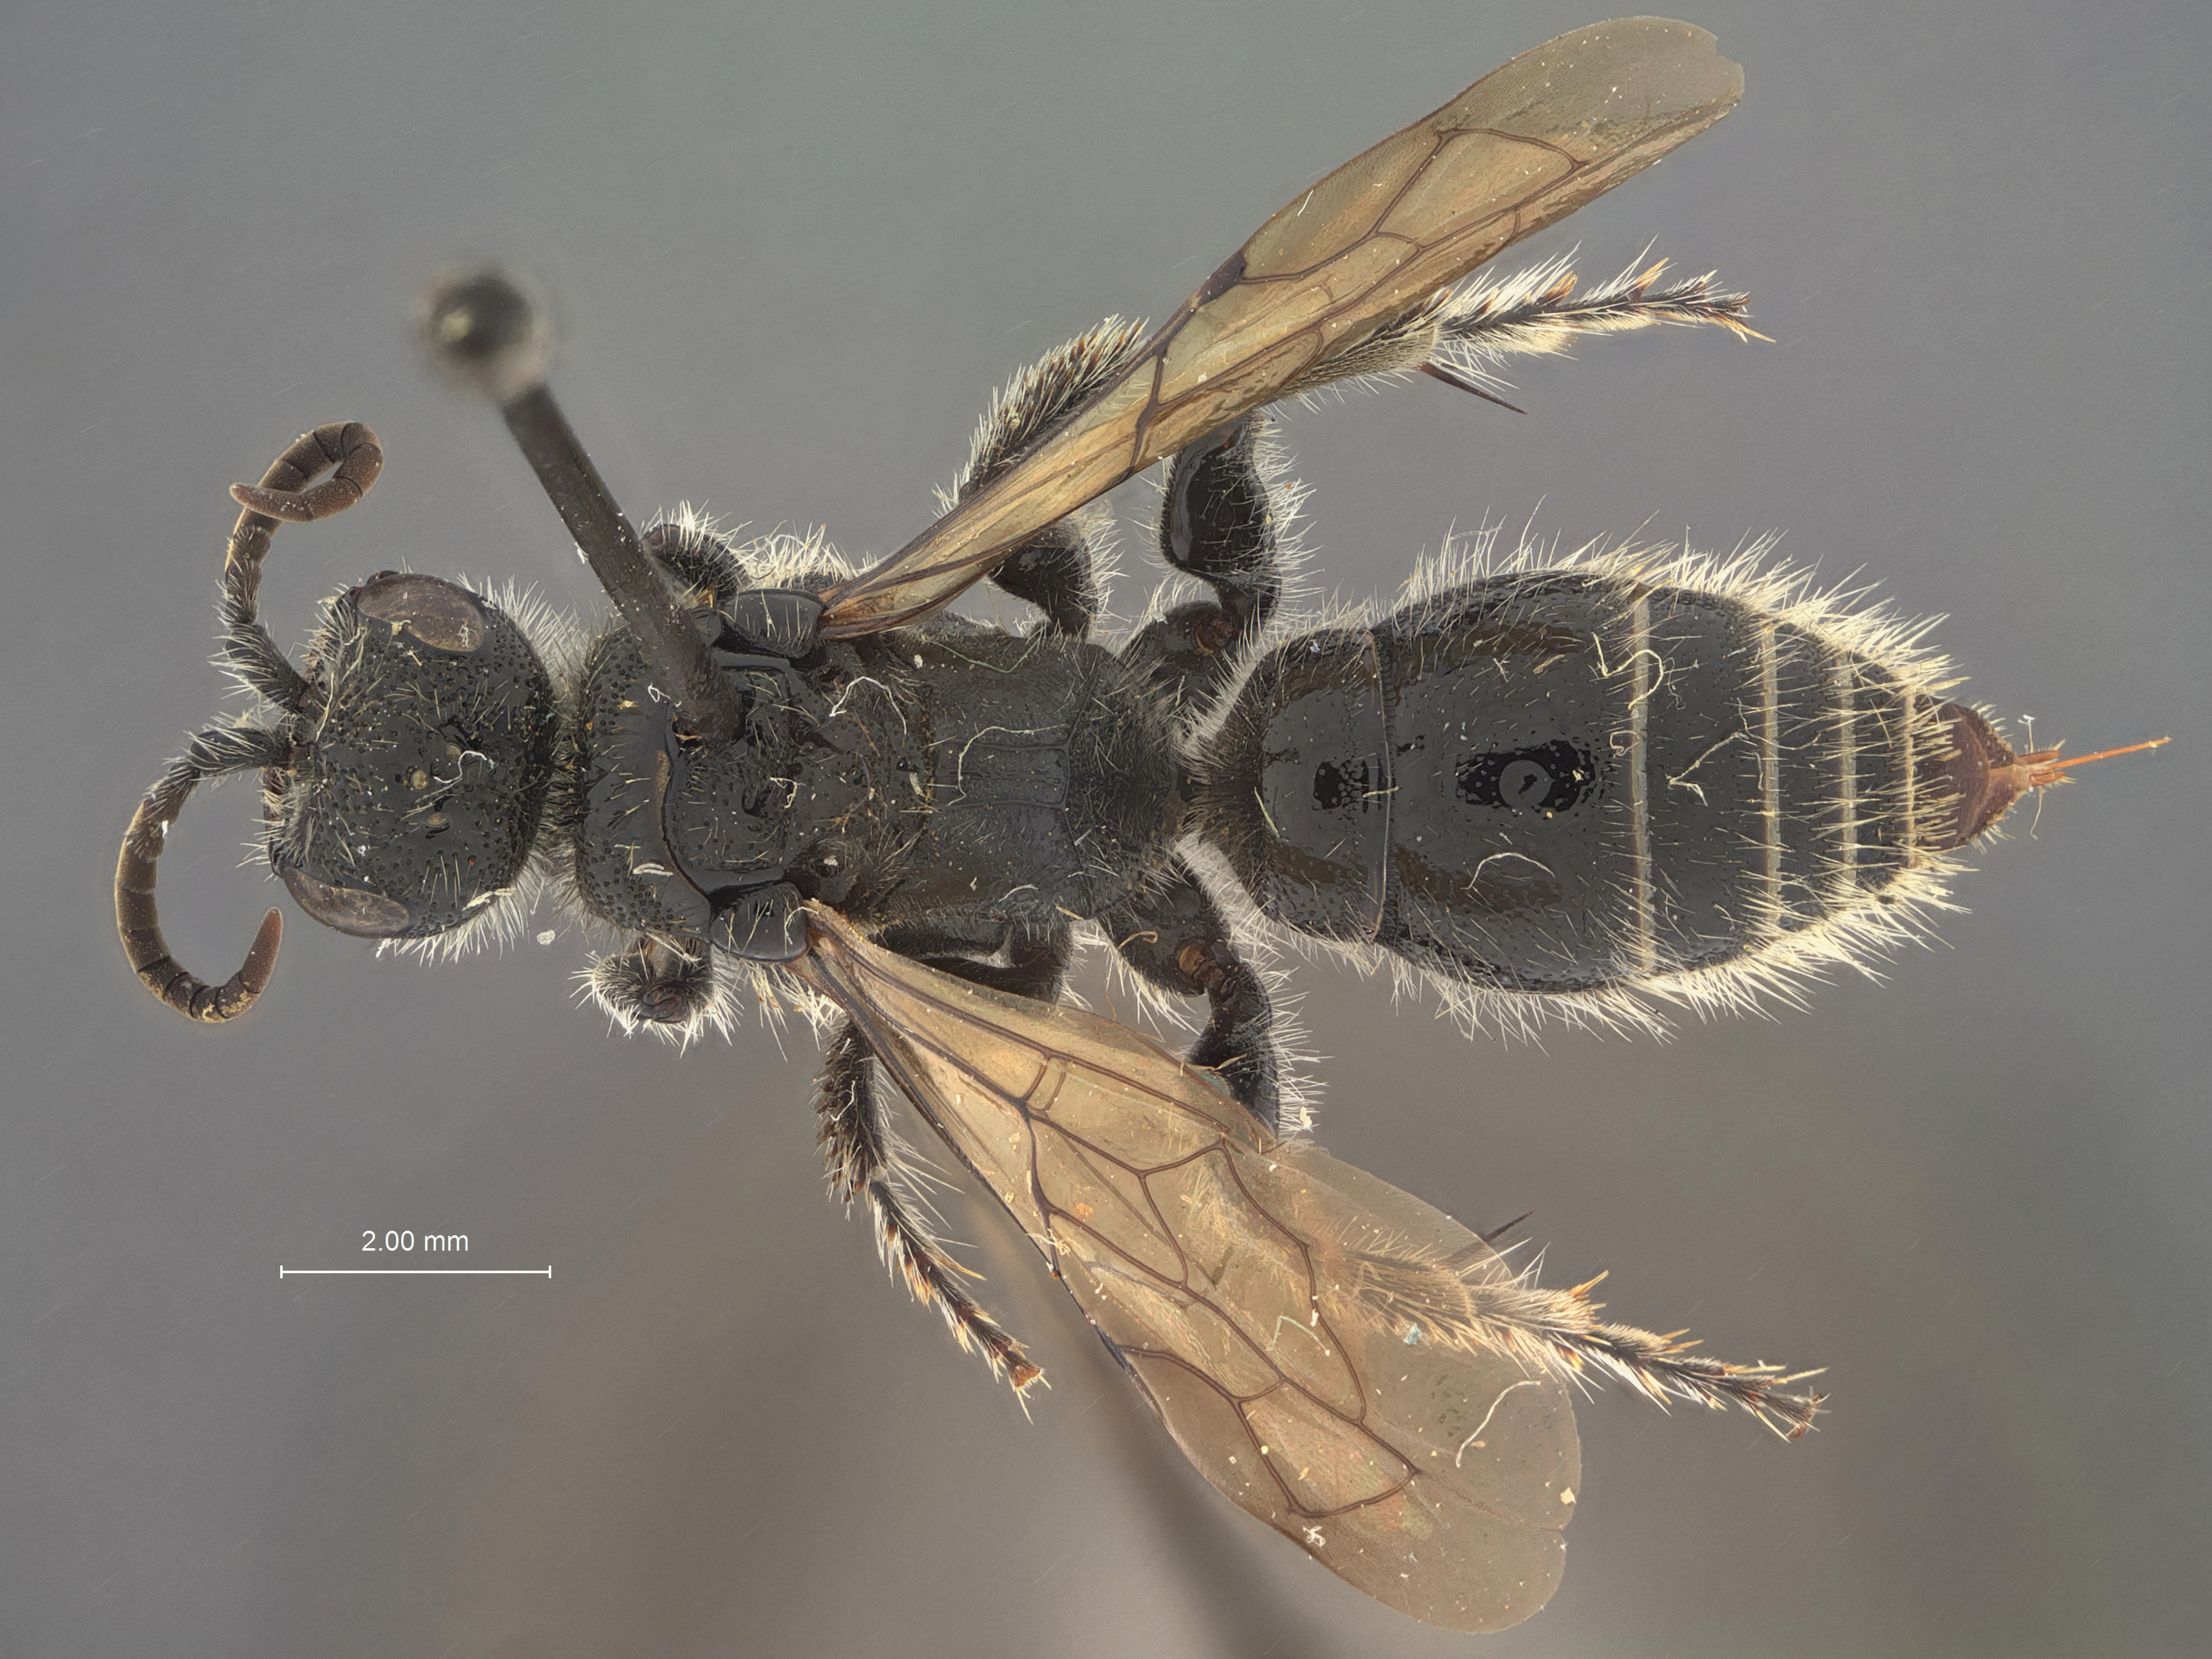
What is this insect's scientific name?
Tiphia roosevelti
